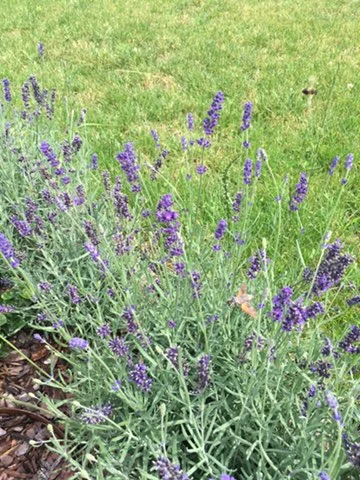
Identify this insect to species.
Macroglossum stellatarum
